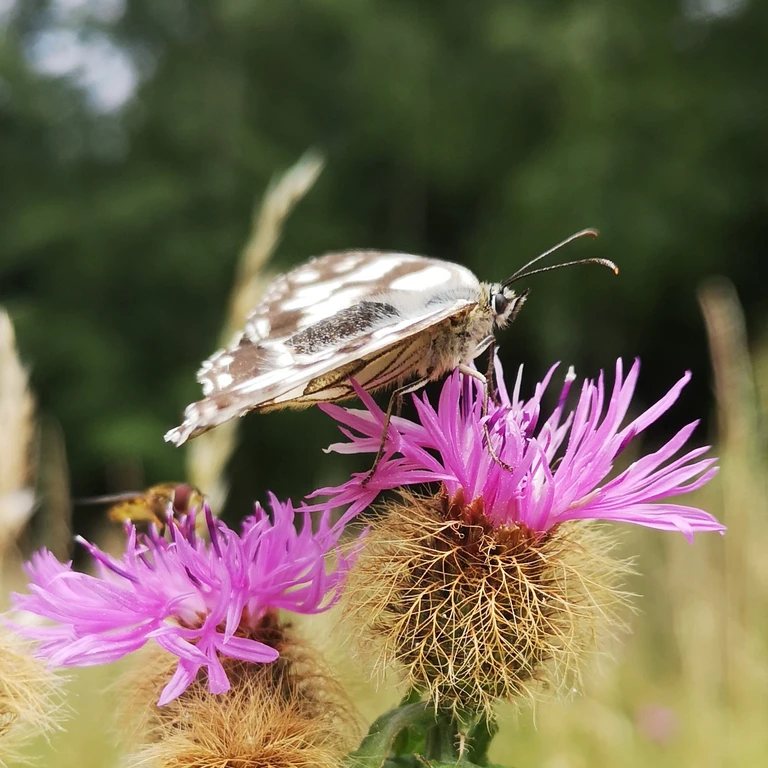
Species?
Melanargia galathea
